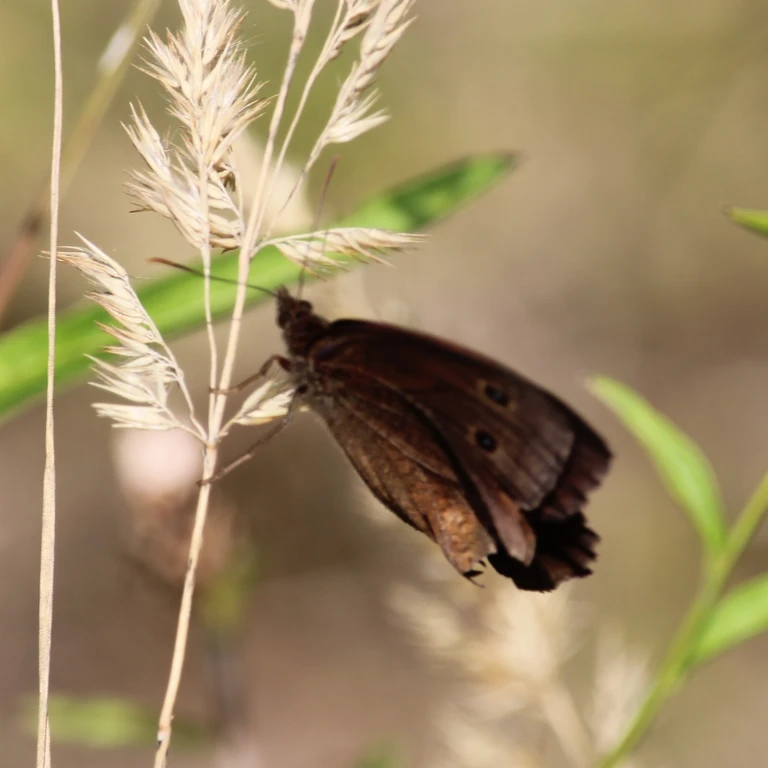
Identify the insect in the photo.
Minois dryas
